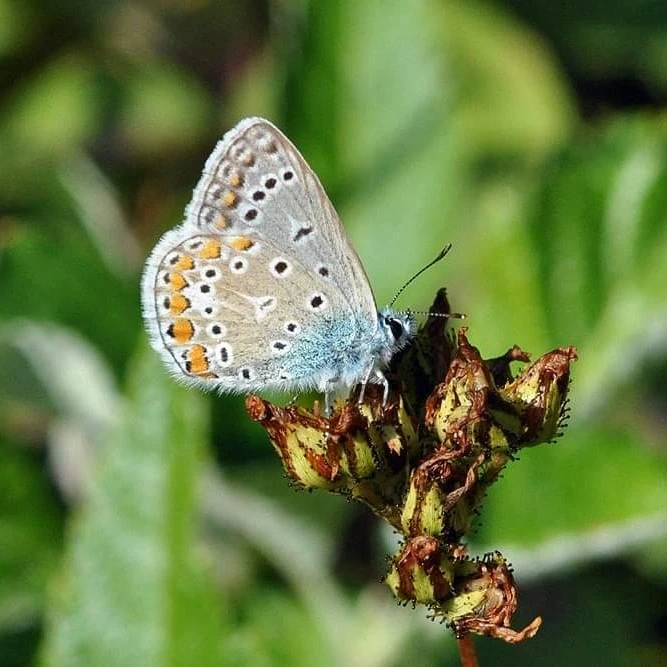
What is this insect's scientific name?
Polyommatus icarus
